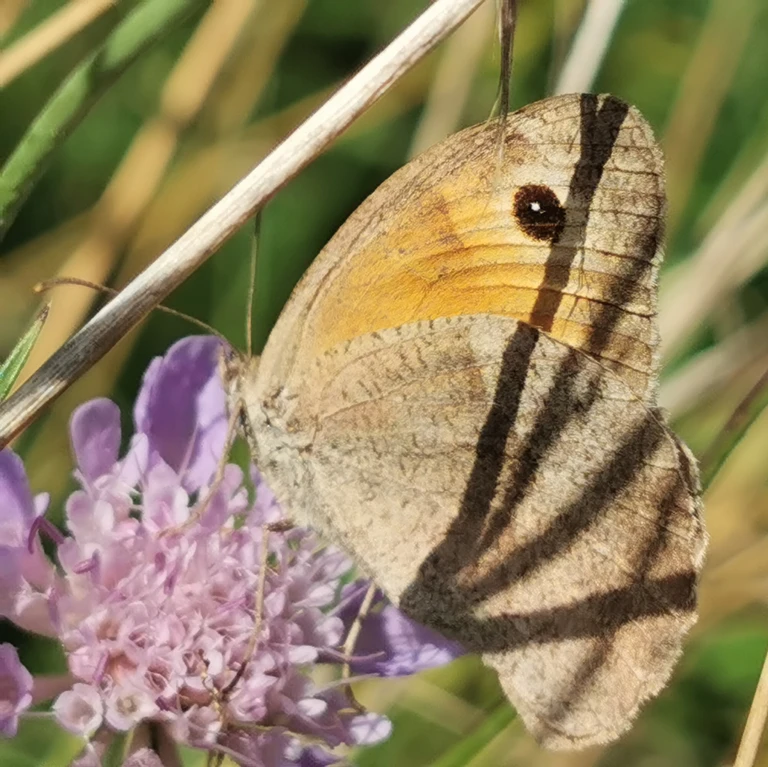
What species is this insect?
Maniola jurtina
